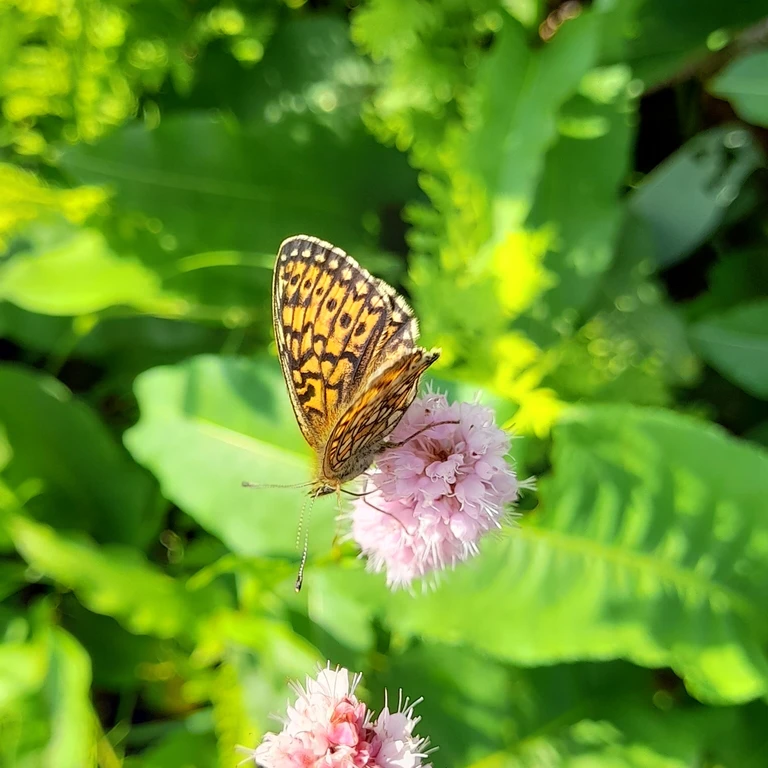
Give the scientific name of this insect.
Boloria eunomia
